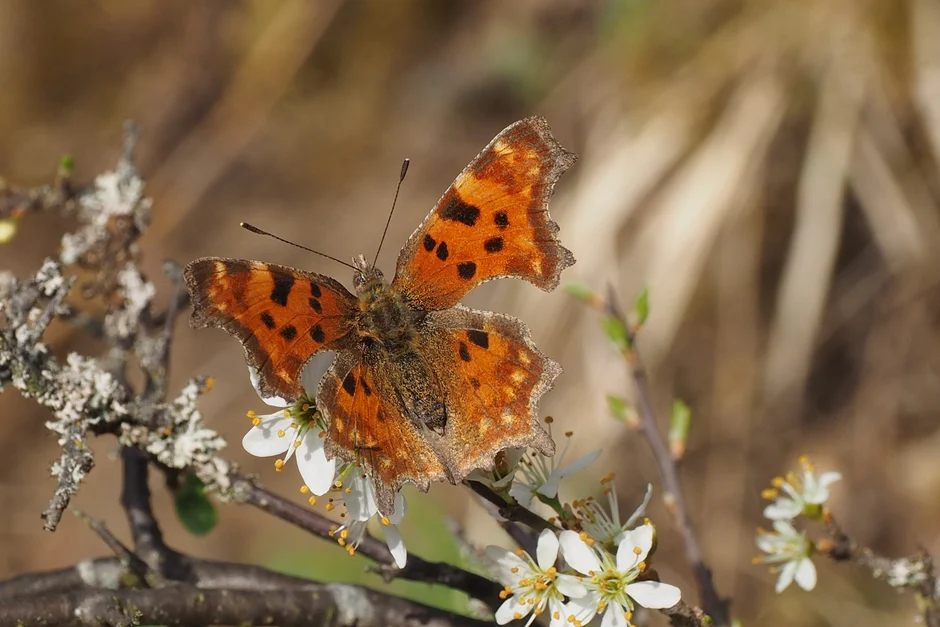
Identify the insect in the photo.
Polygonia c-album
